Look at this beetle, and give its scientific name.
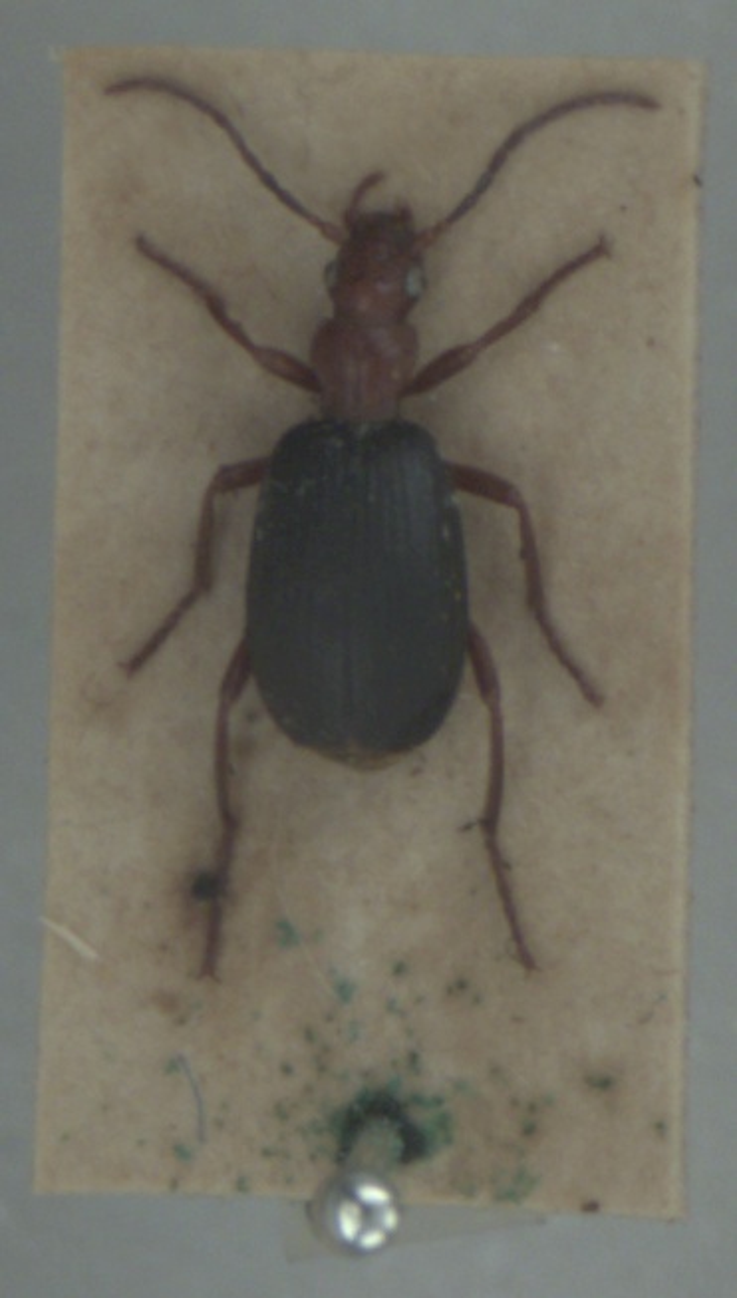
Brachinus crepitans
